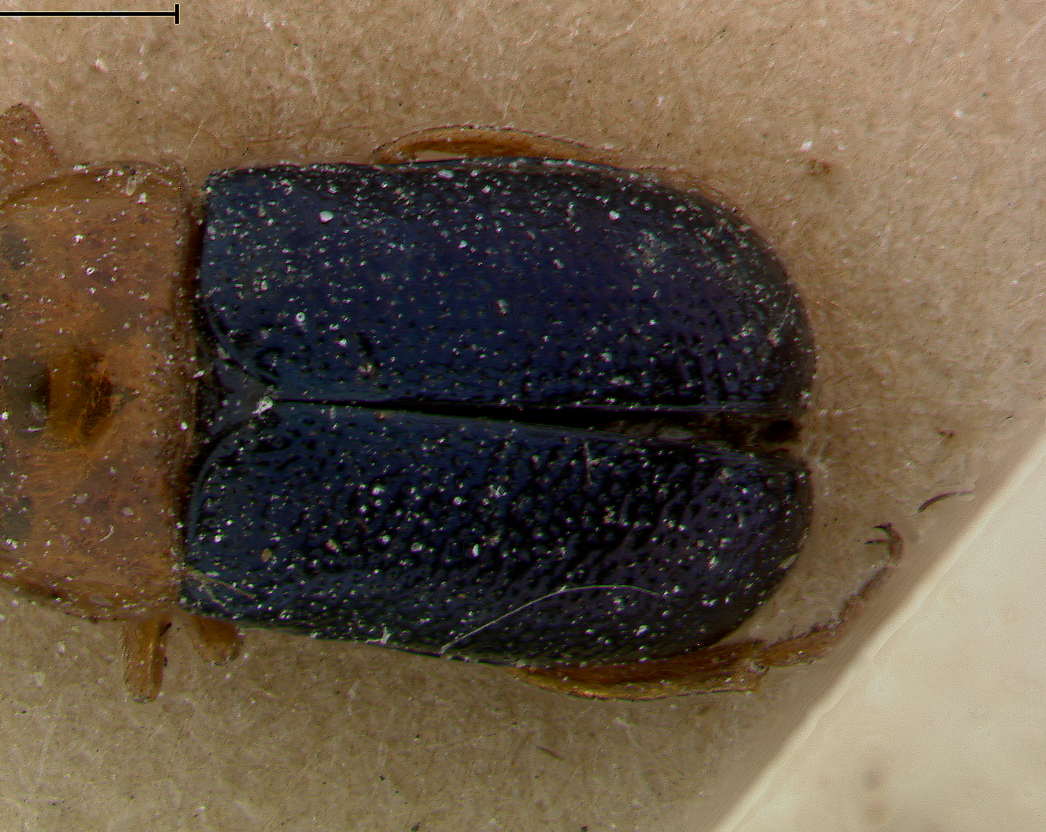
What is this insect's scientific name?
Smaragdina apicitarsis
